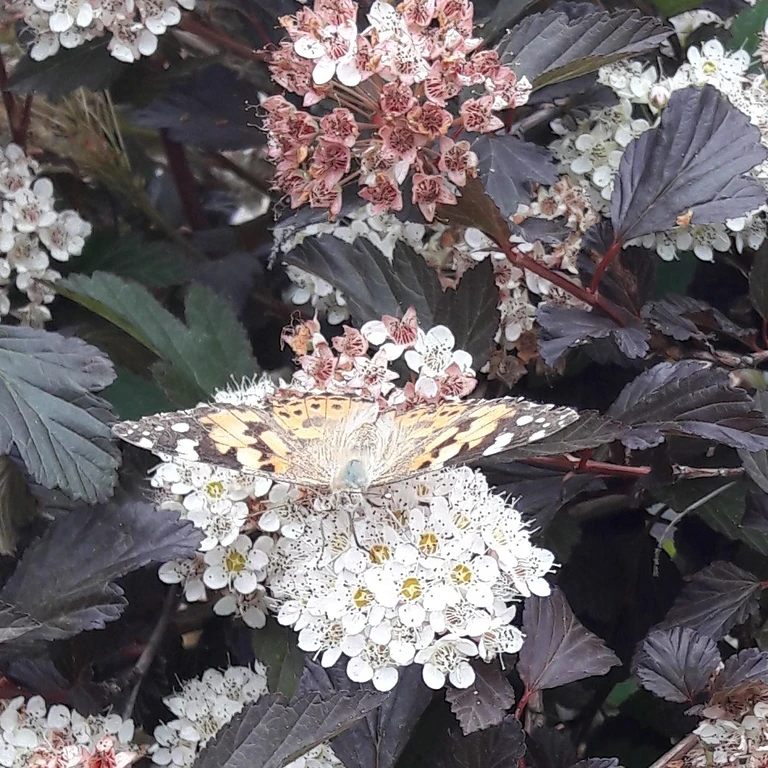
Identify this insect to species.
Vanessa cardui
